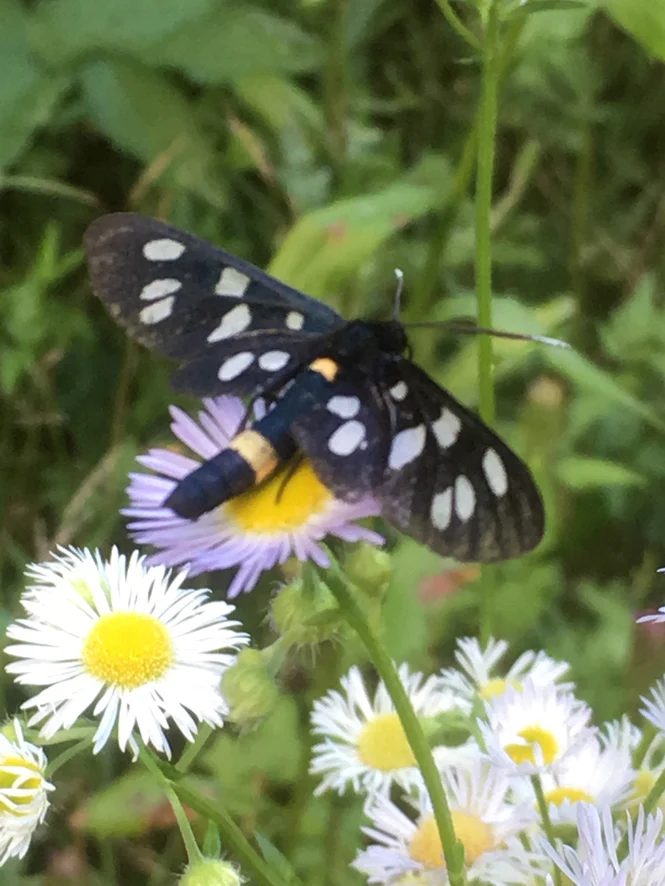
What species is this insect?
Amata phegea
